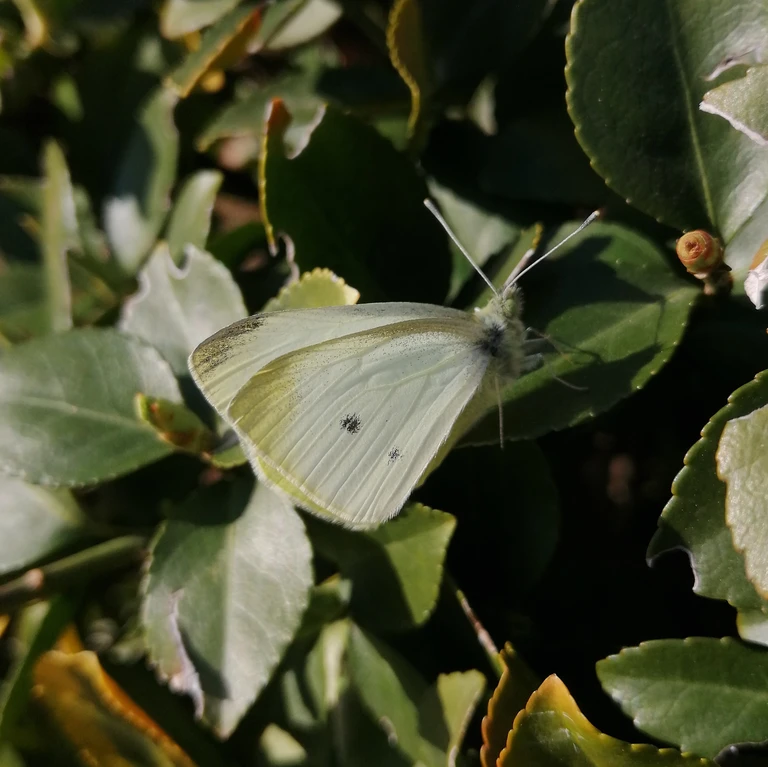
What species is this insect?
Pieris rapae
